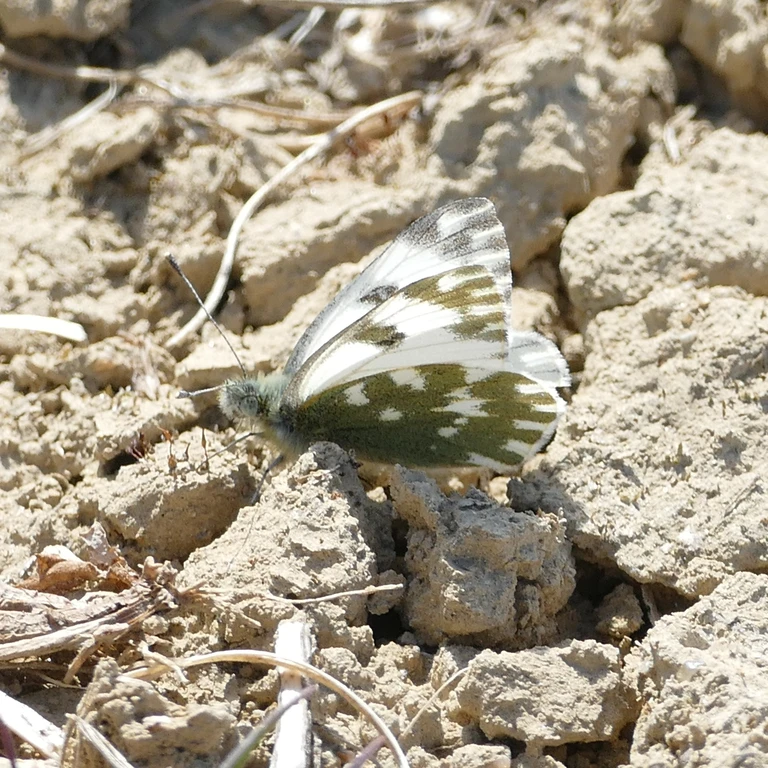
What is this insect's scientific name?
Pontia edusa
